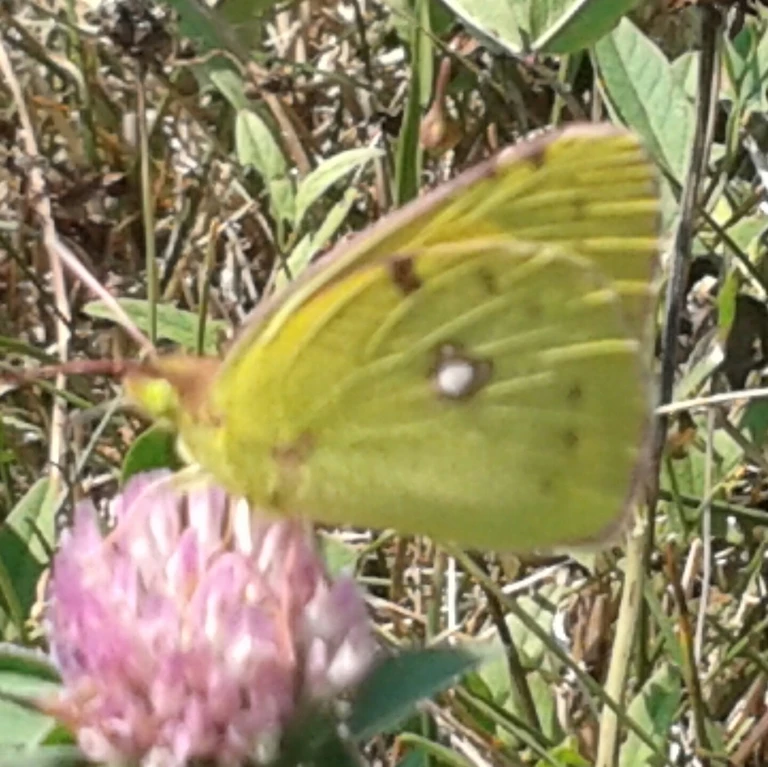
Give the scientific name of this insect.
Colias croceus
